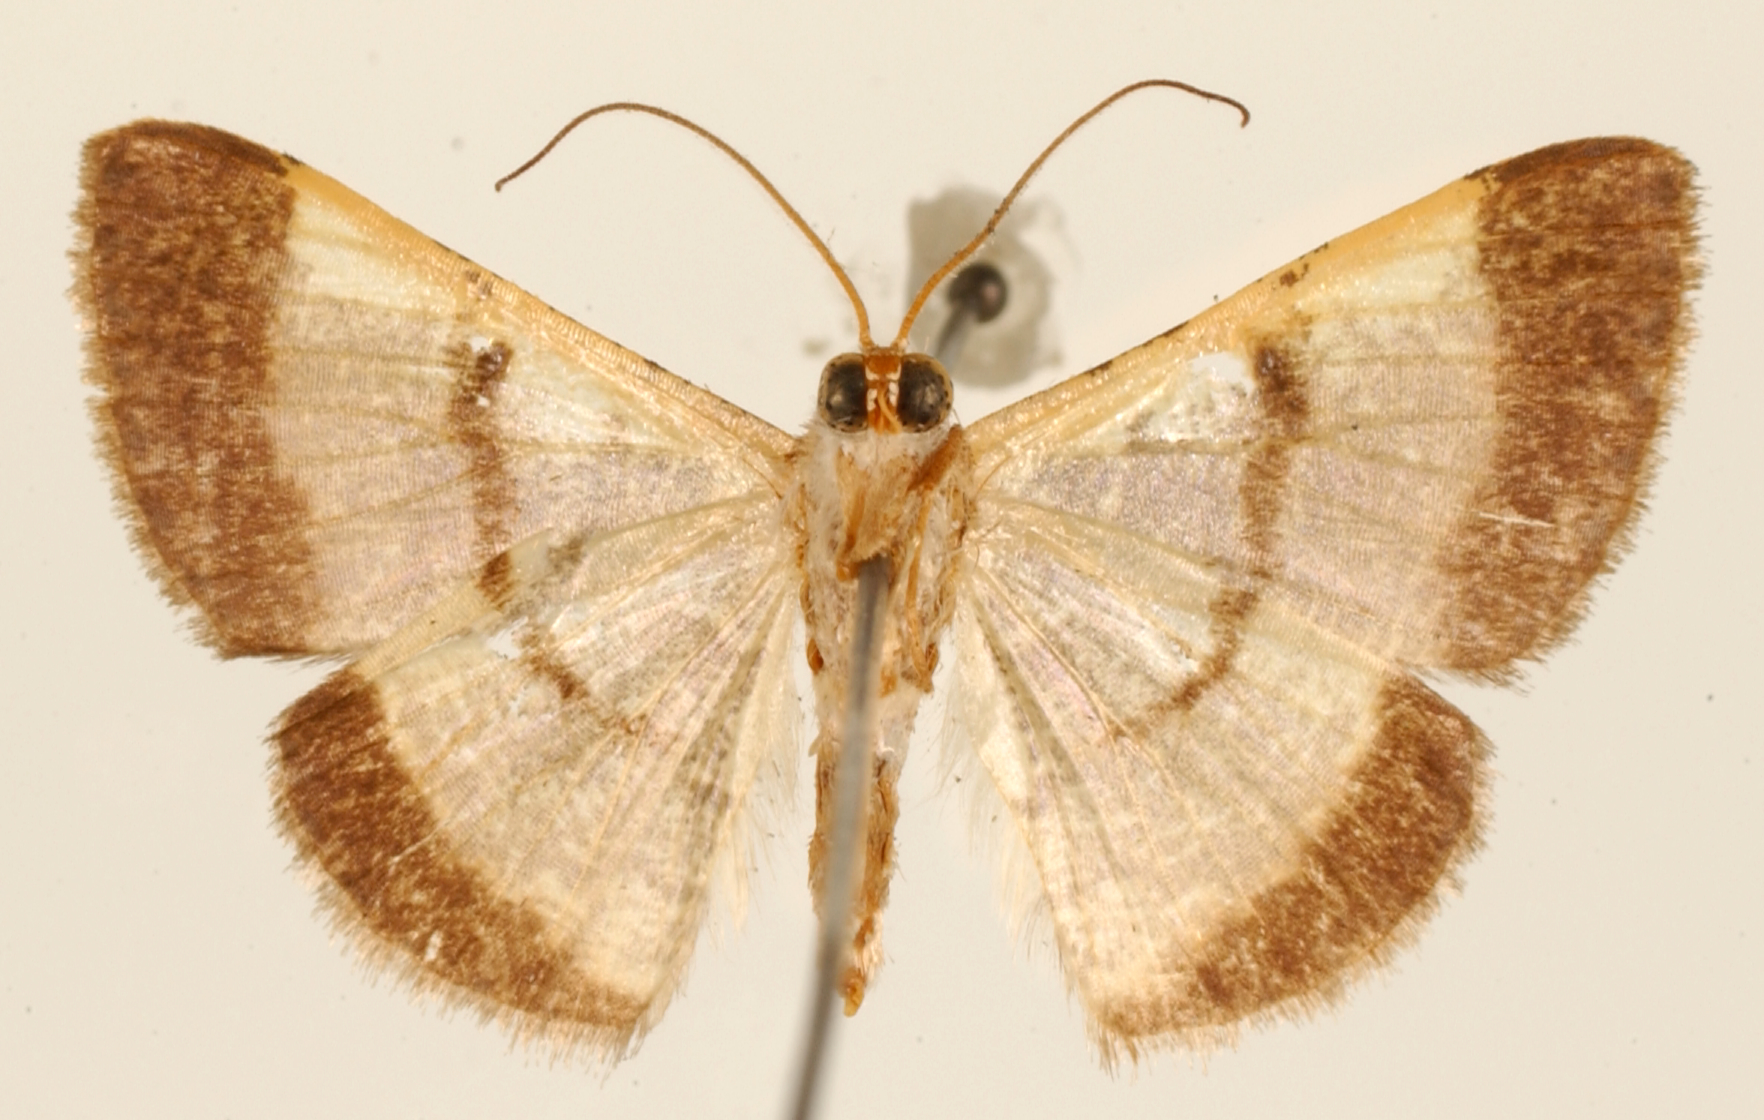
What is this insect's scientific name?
Berberodes simplex
